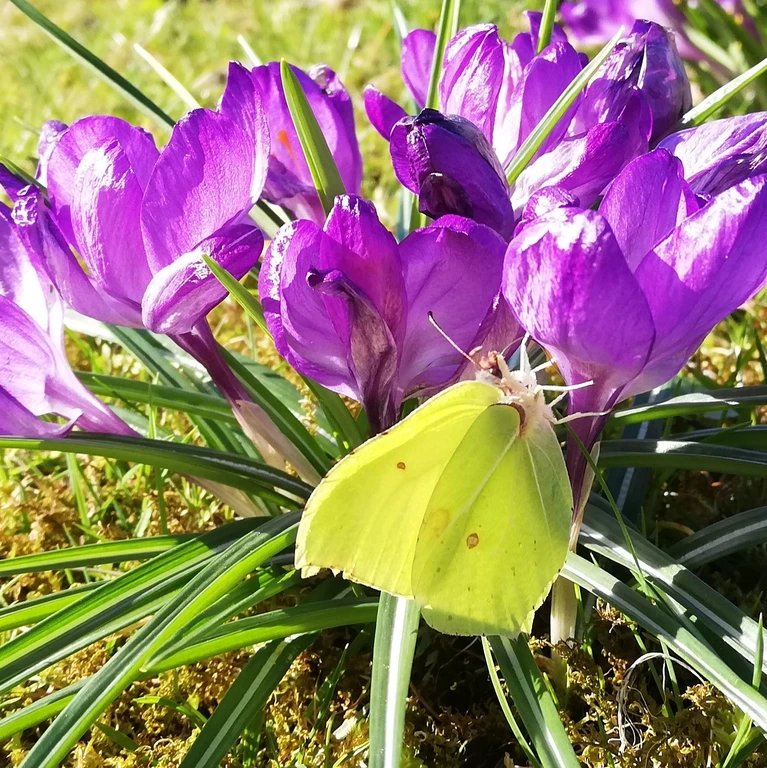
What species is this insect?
Gonepteryx rhamni
